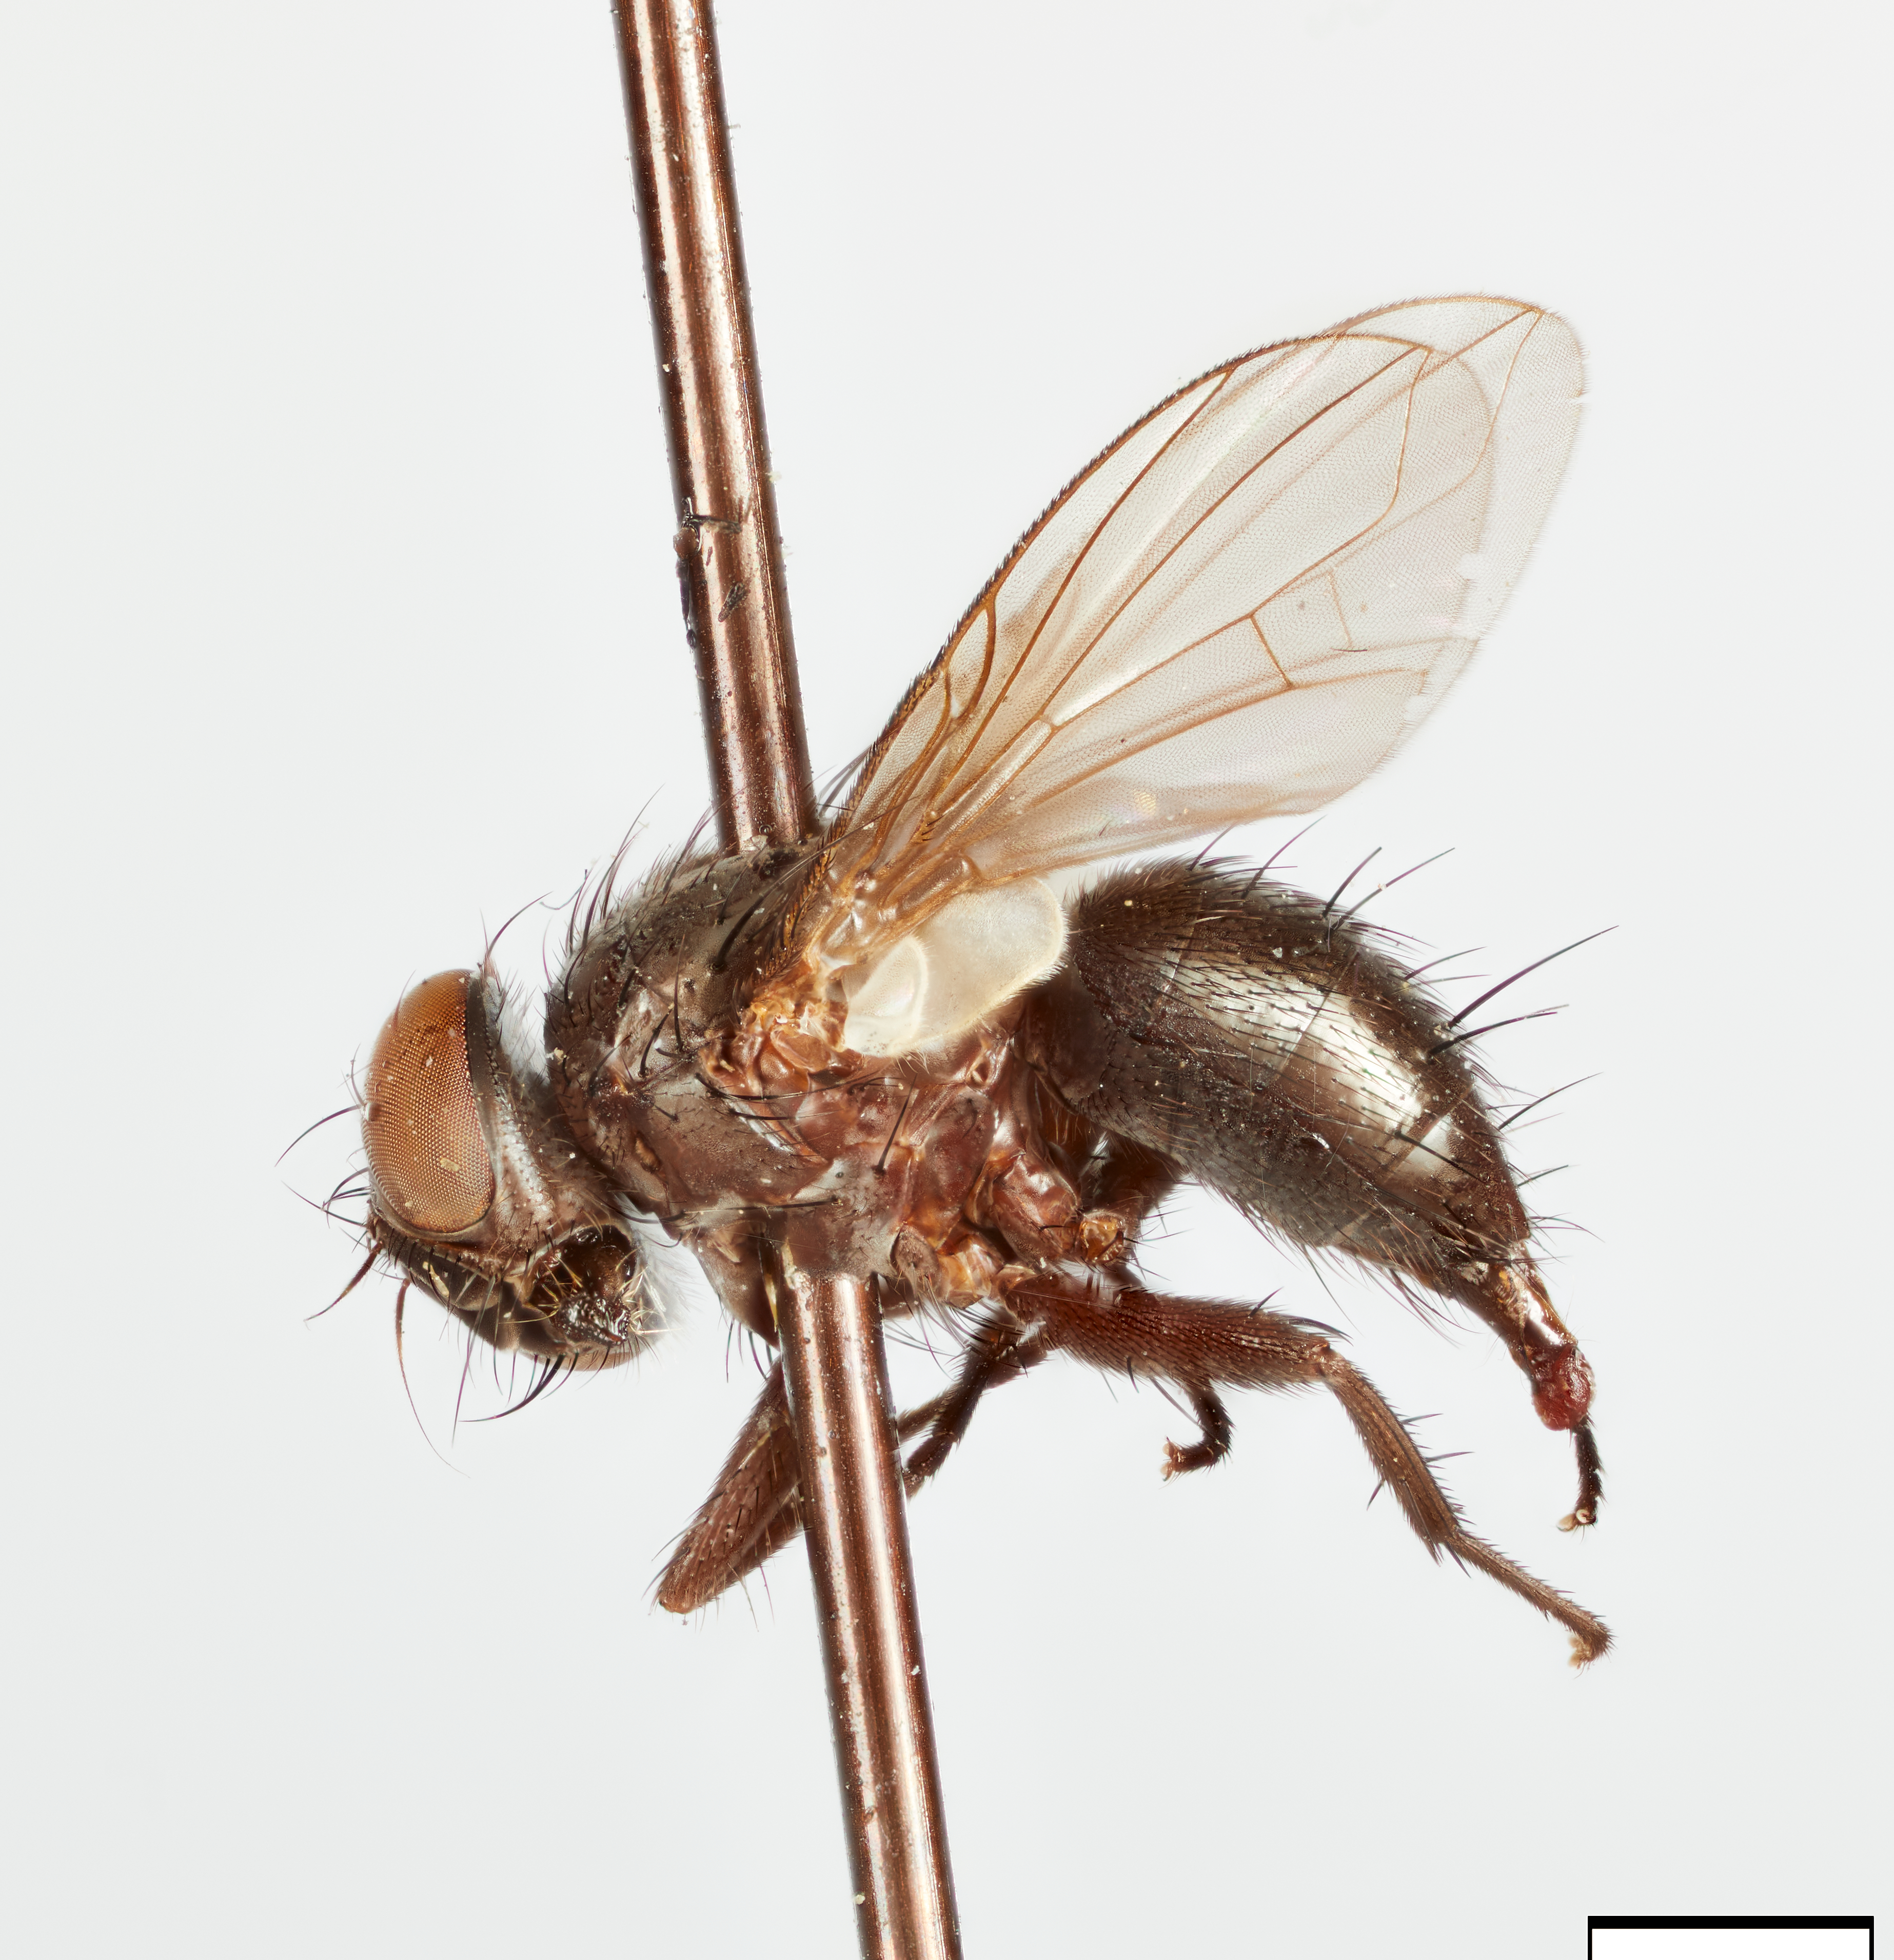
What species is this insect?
Oxynops serratus
